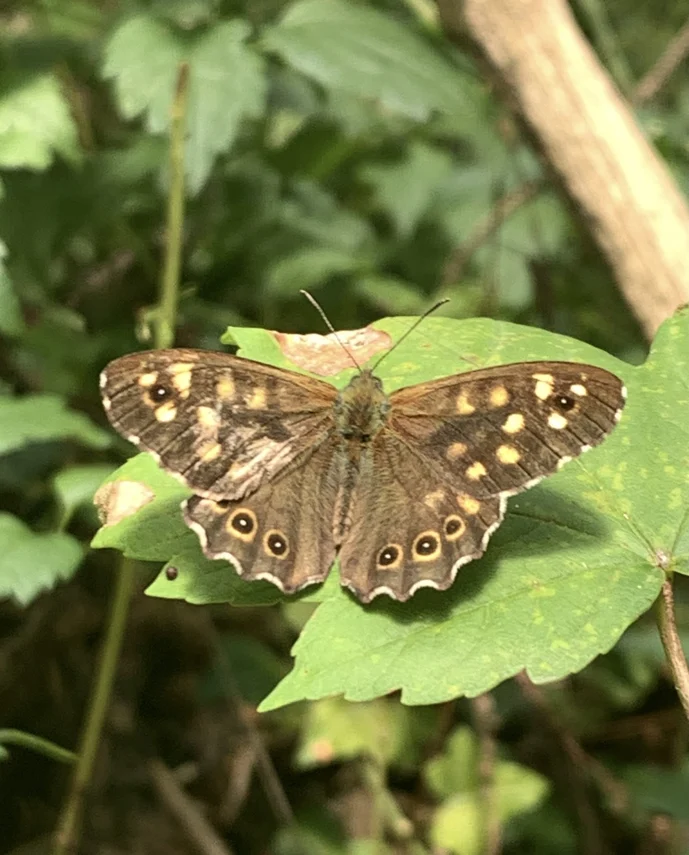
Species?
Pararge aegeria
